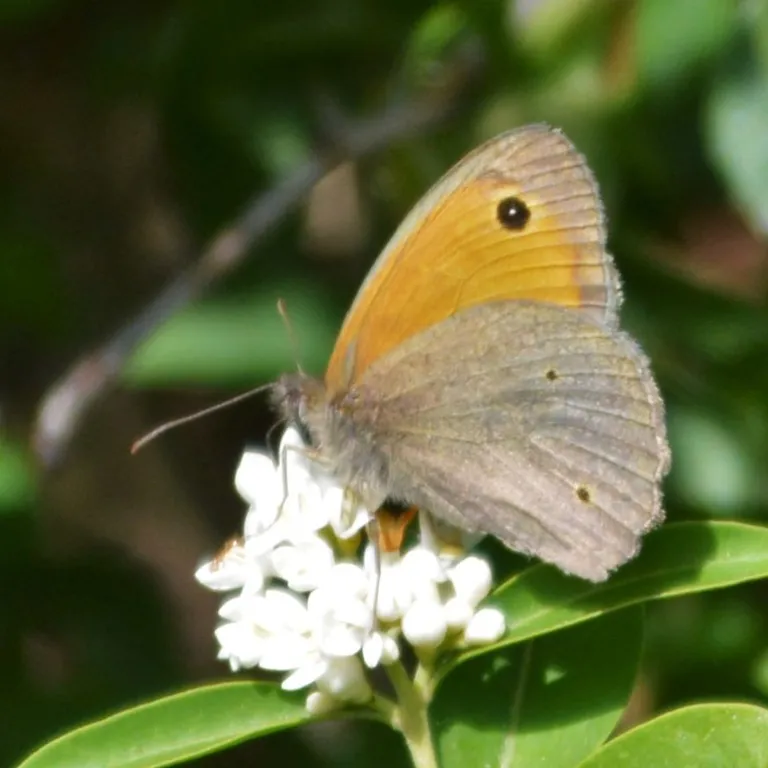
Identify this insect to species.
Maniola jurtina
